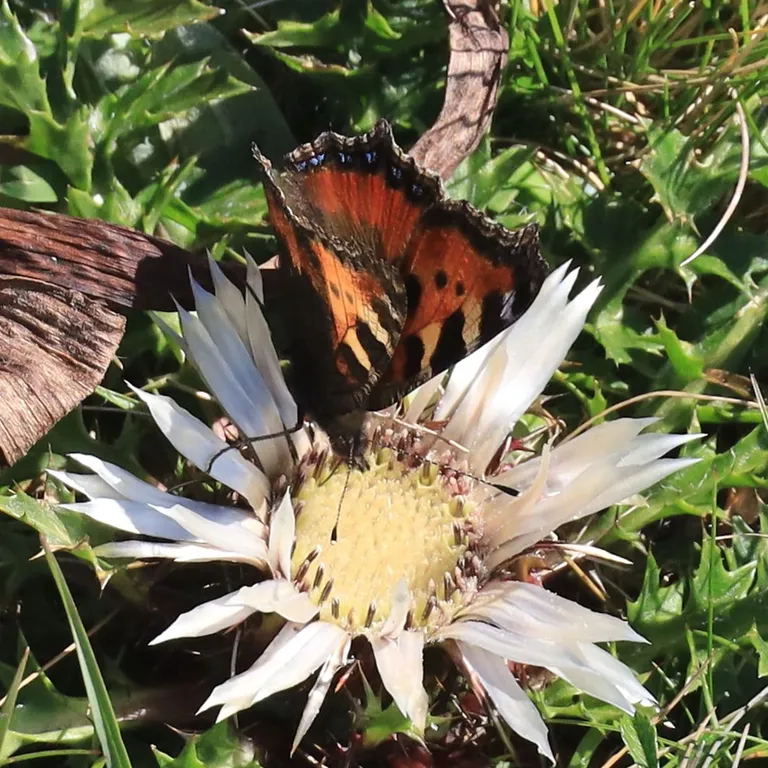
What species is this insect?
Aglais urticae
